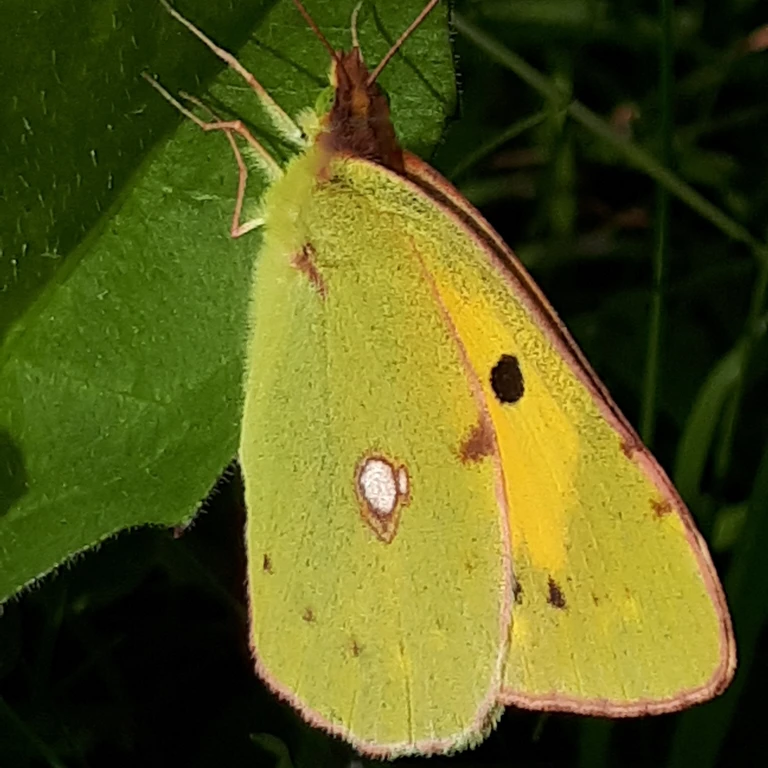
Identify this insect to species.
Colias croceus
